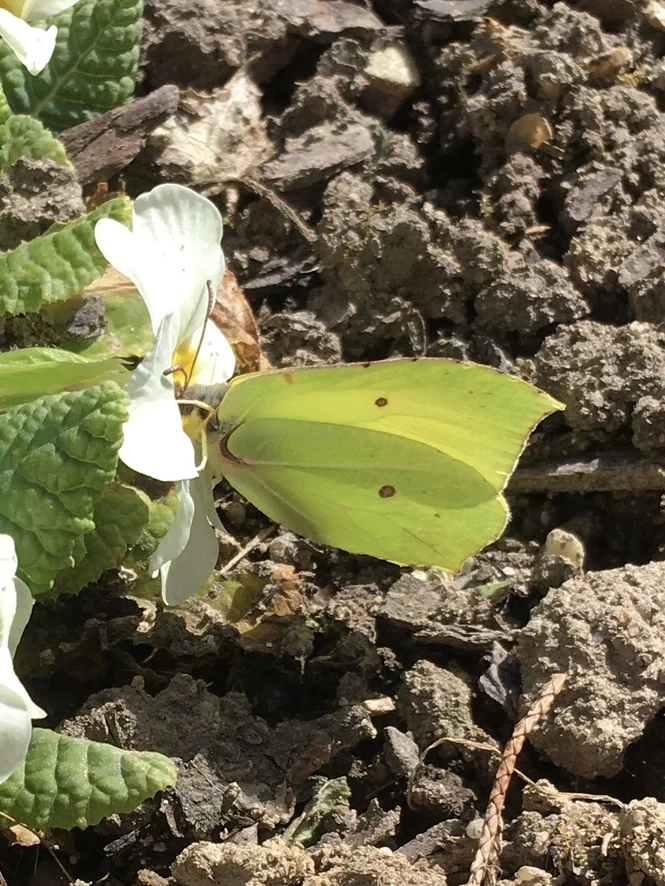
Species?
Gonepteryx rhamni
